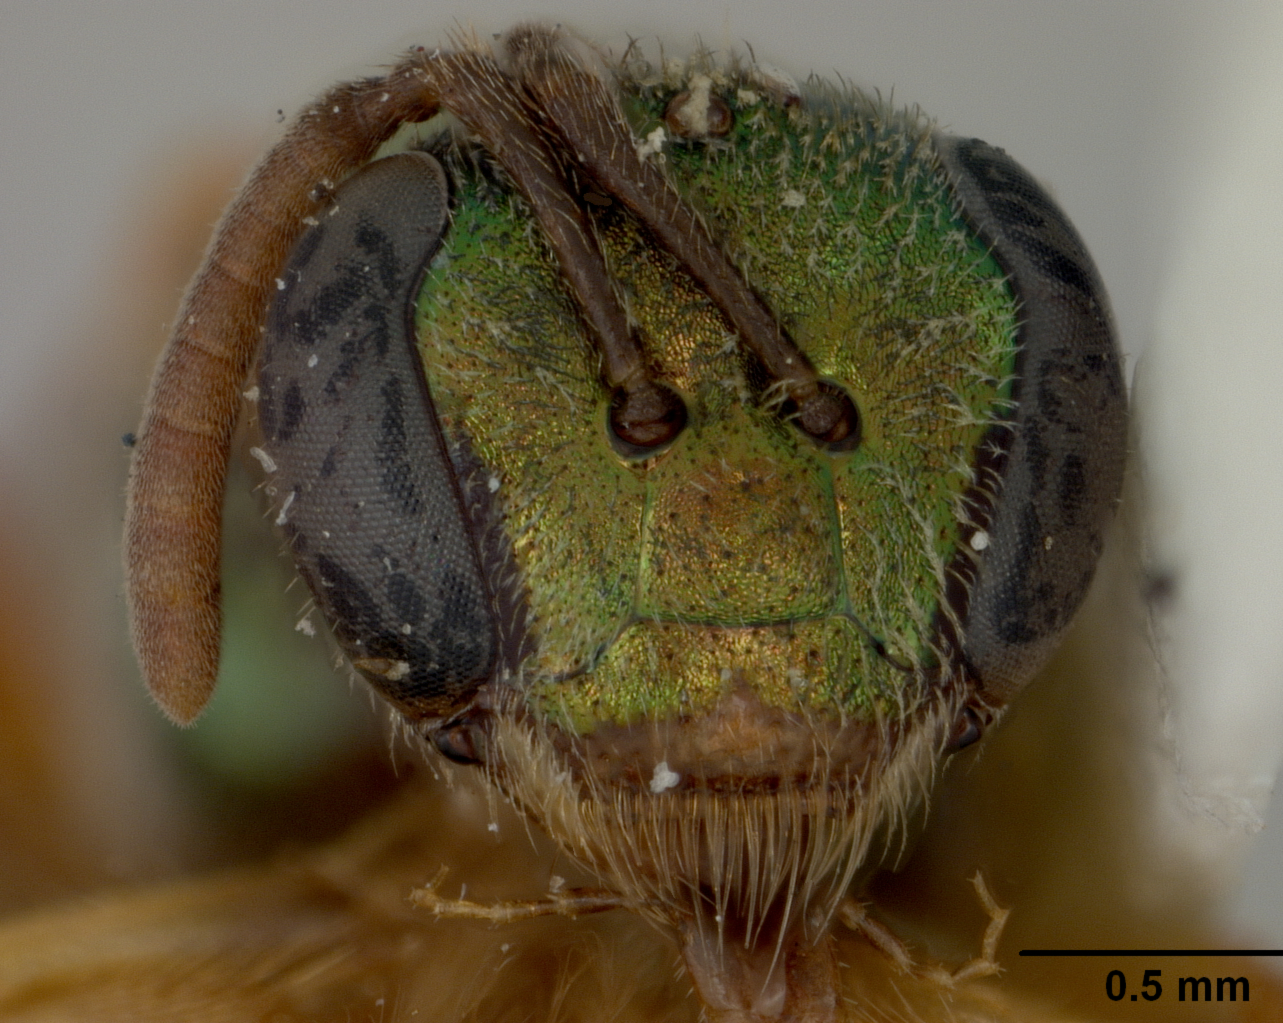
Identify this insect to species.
Augochlora xanthina
